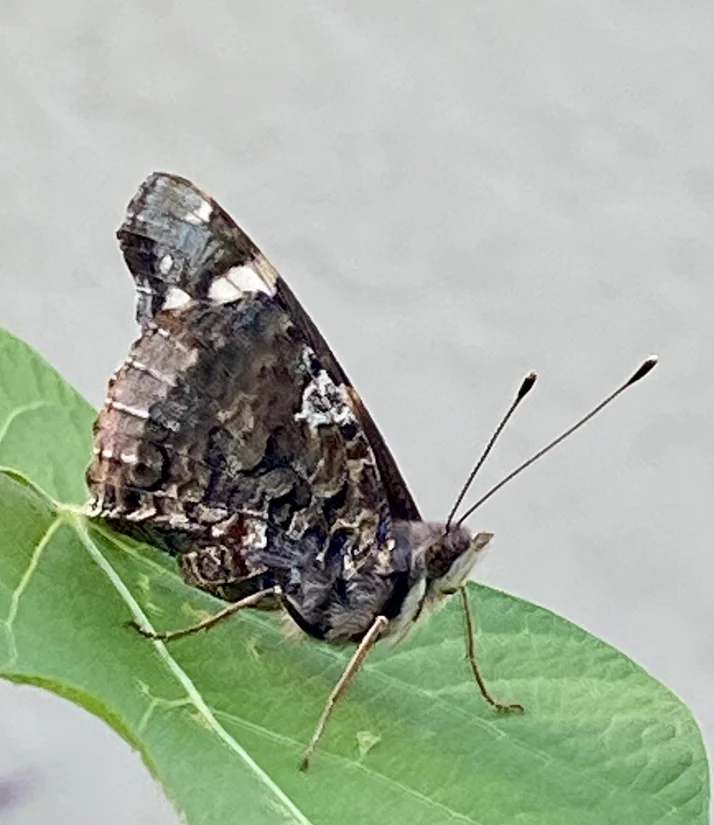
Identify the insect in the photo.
Vanessa atalanta
